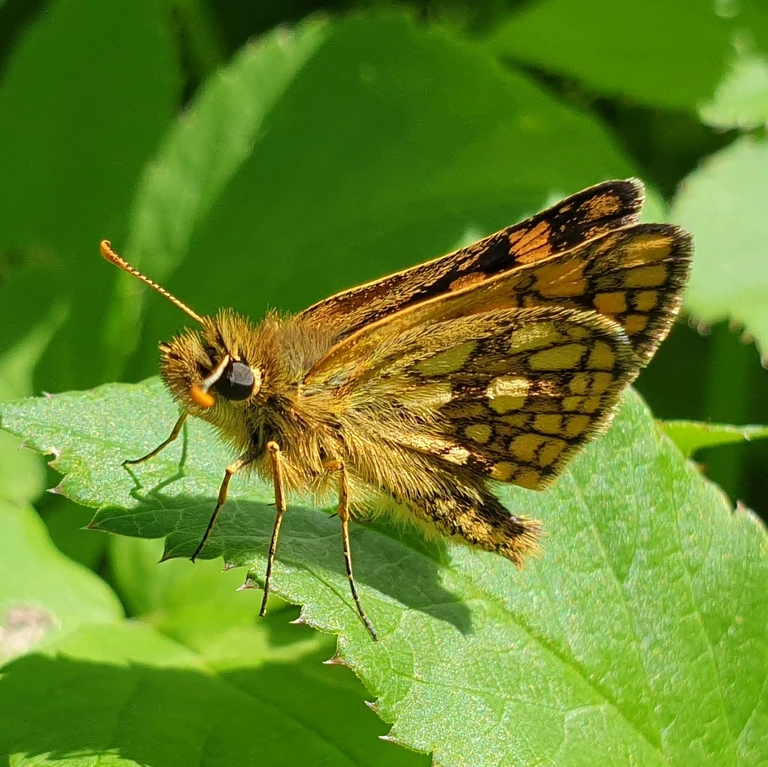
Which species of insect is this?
Carterocephalus palaemon
